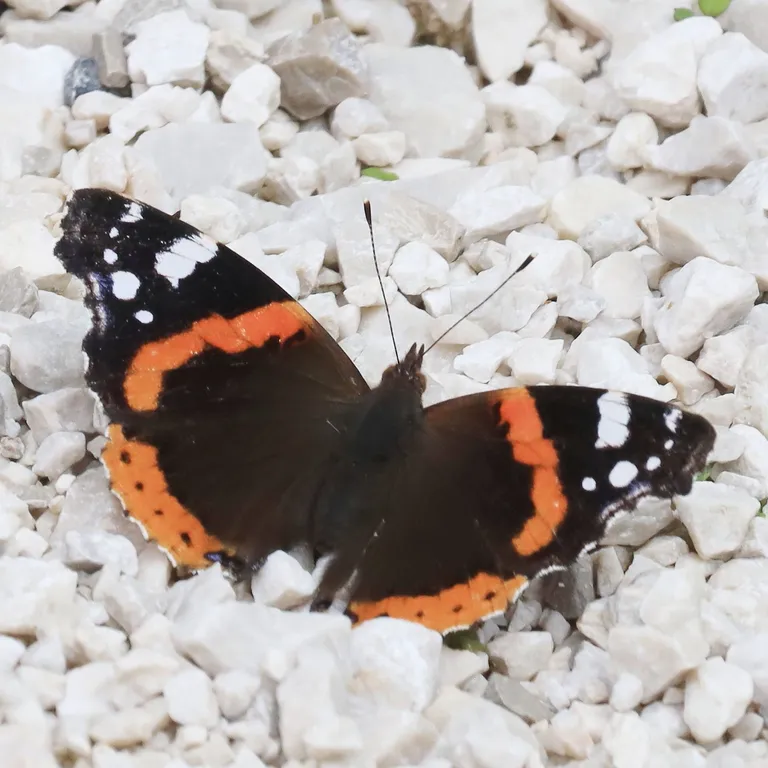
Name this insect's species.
Vanessa atalanta
